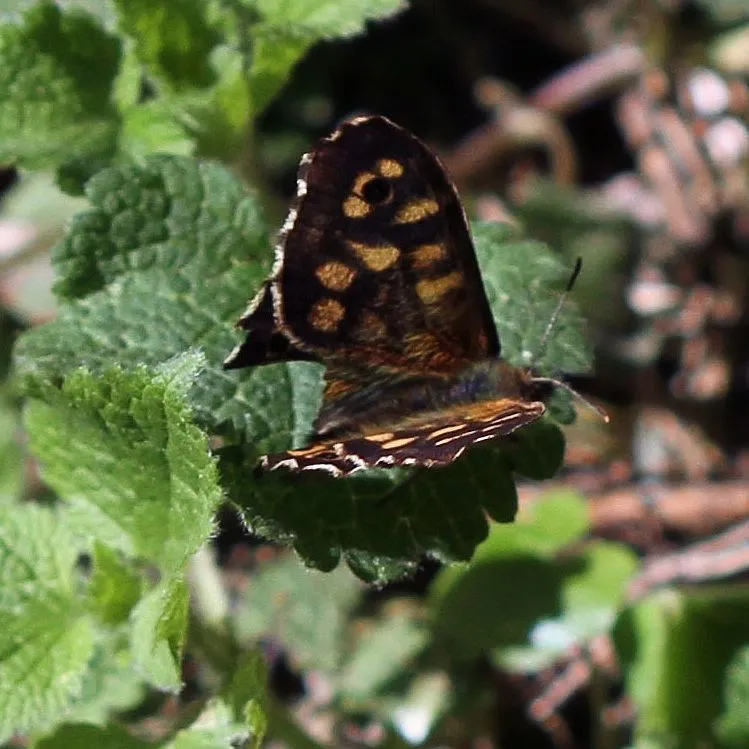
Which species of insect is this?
Pararge aegeria
